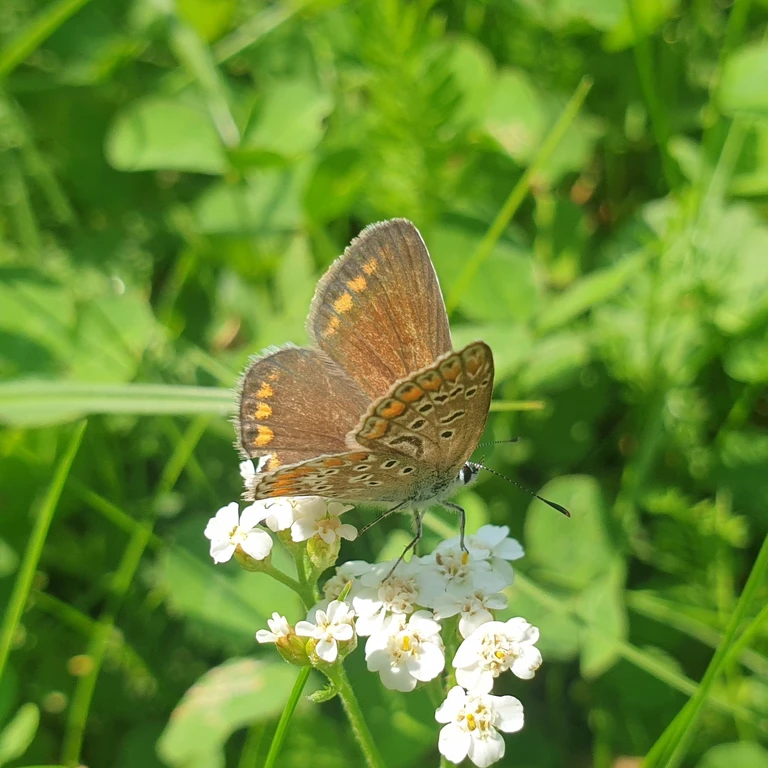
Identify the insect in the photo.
Polyommatus icarus
